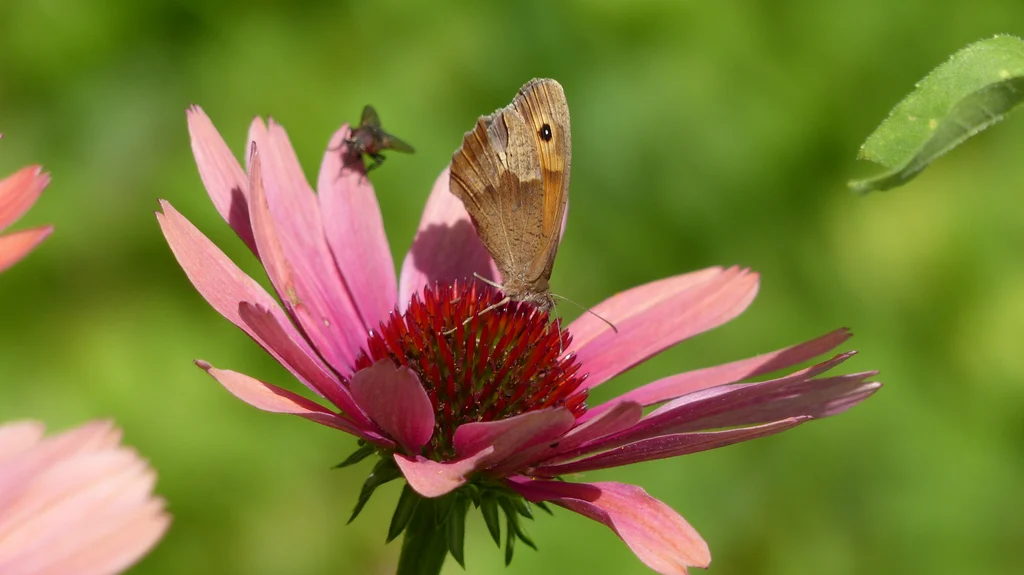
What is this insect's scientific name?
Maniola jurtina
